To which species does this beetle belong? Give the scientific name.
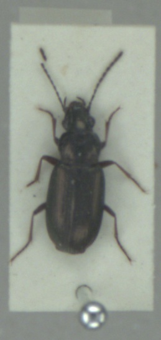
Pogonus chalceus
